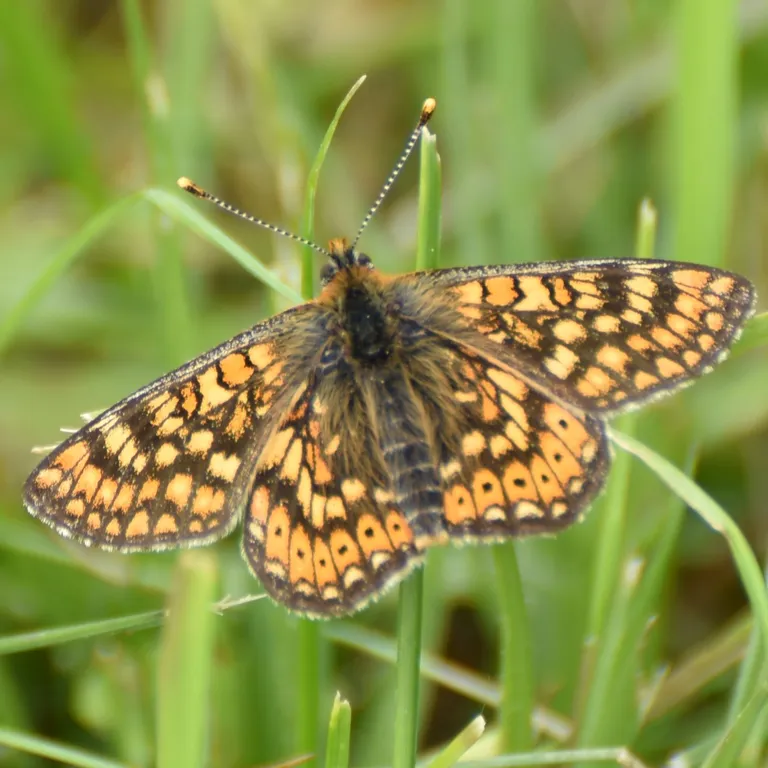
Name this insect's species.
Euphydryas aurinia
